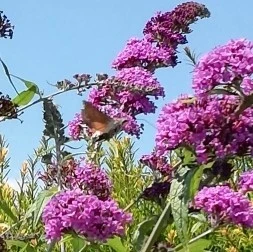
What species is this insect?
Macroglossum stellatarum
